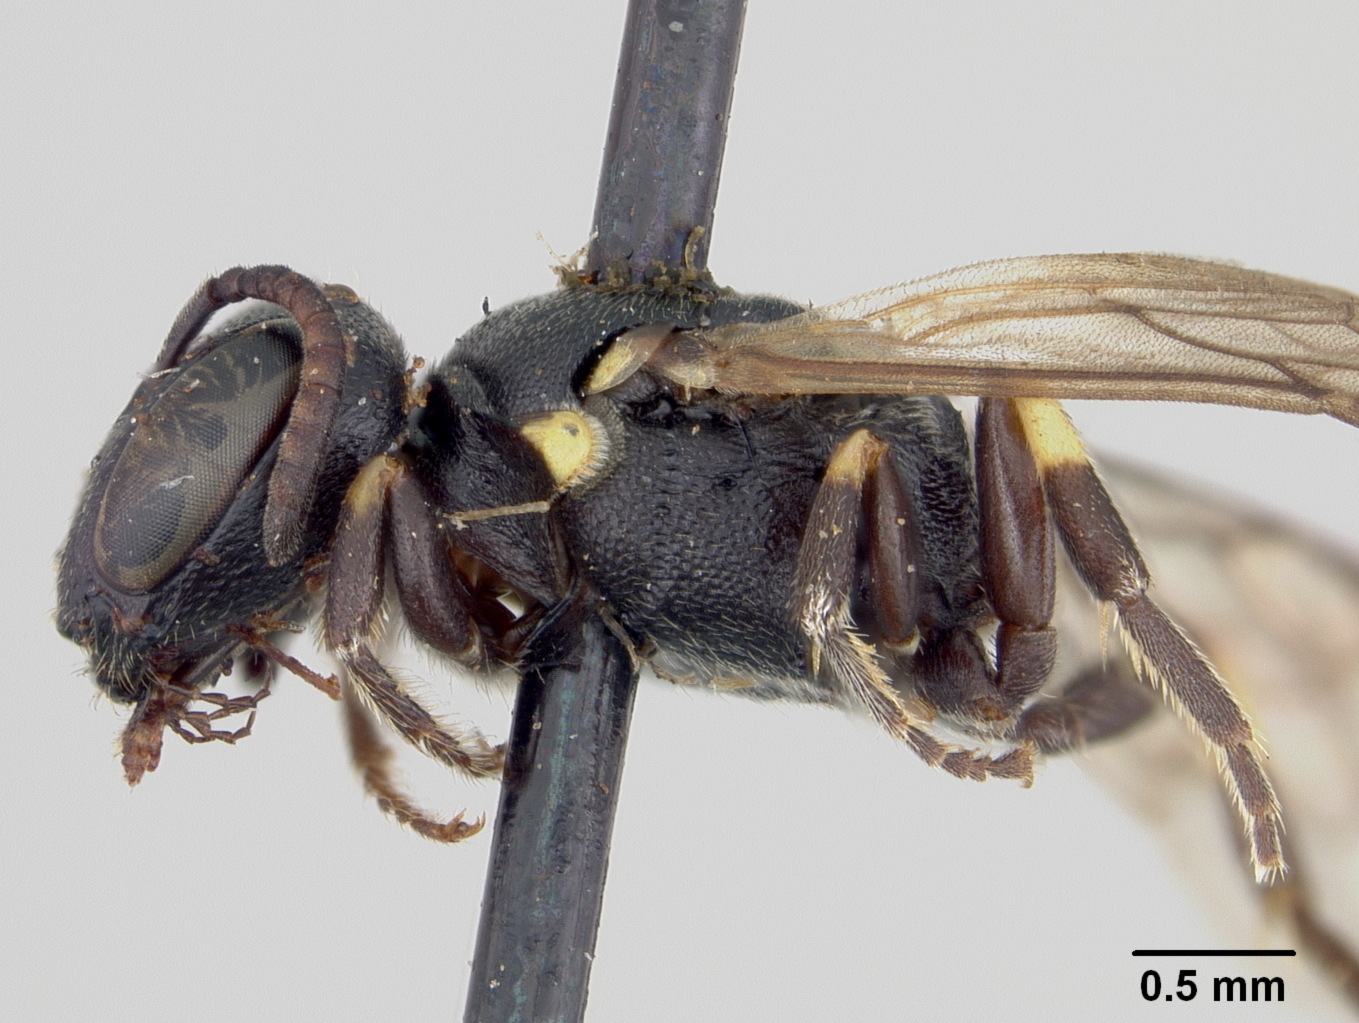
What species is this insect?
Hylaeus nipponicus
